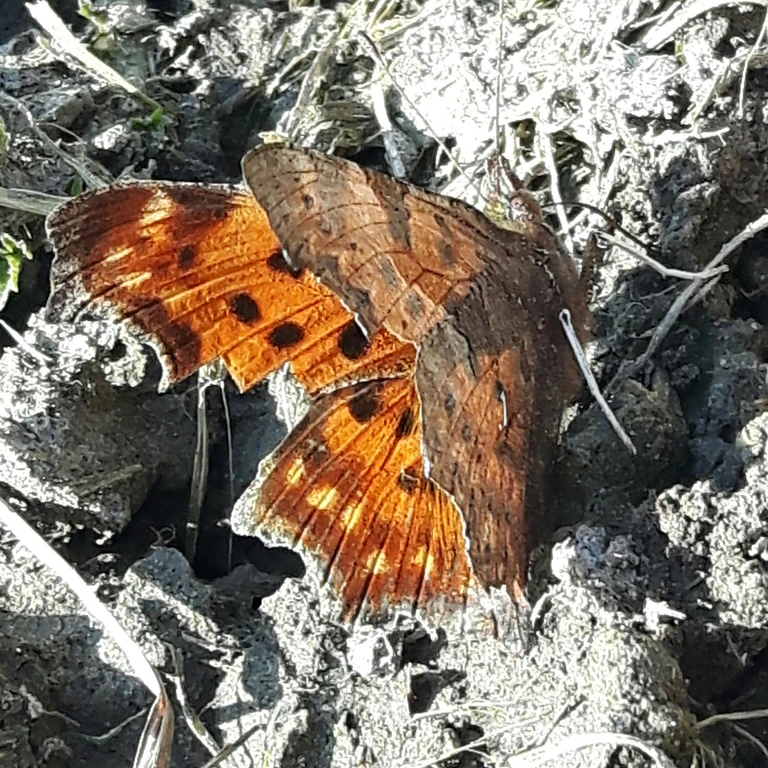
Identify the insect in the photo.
Polygonia c-album
